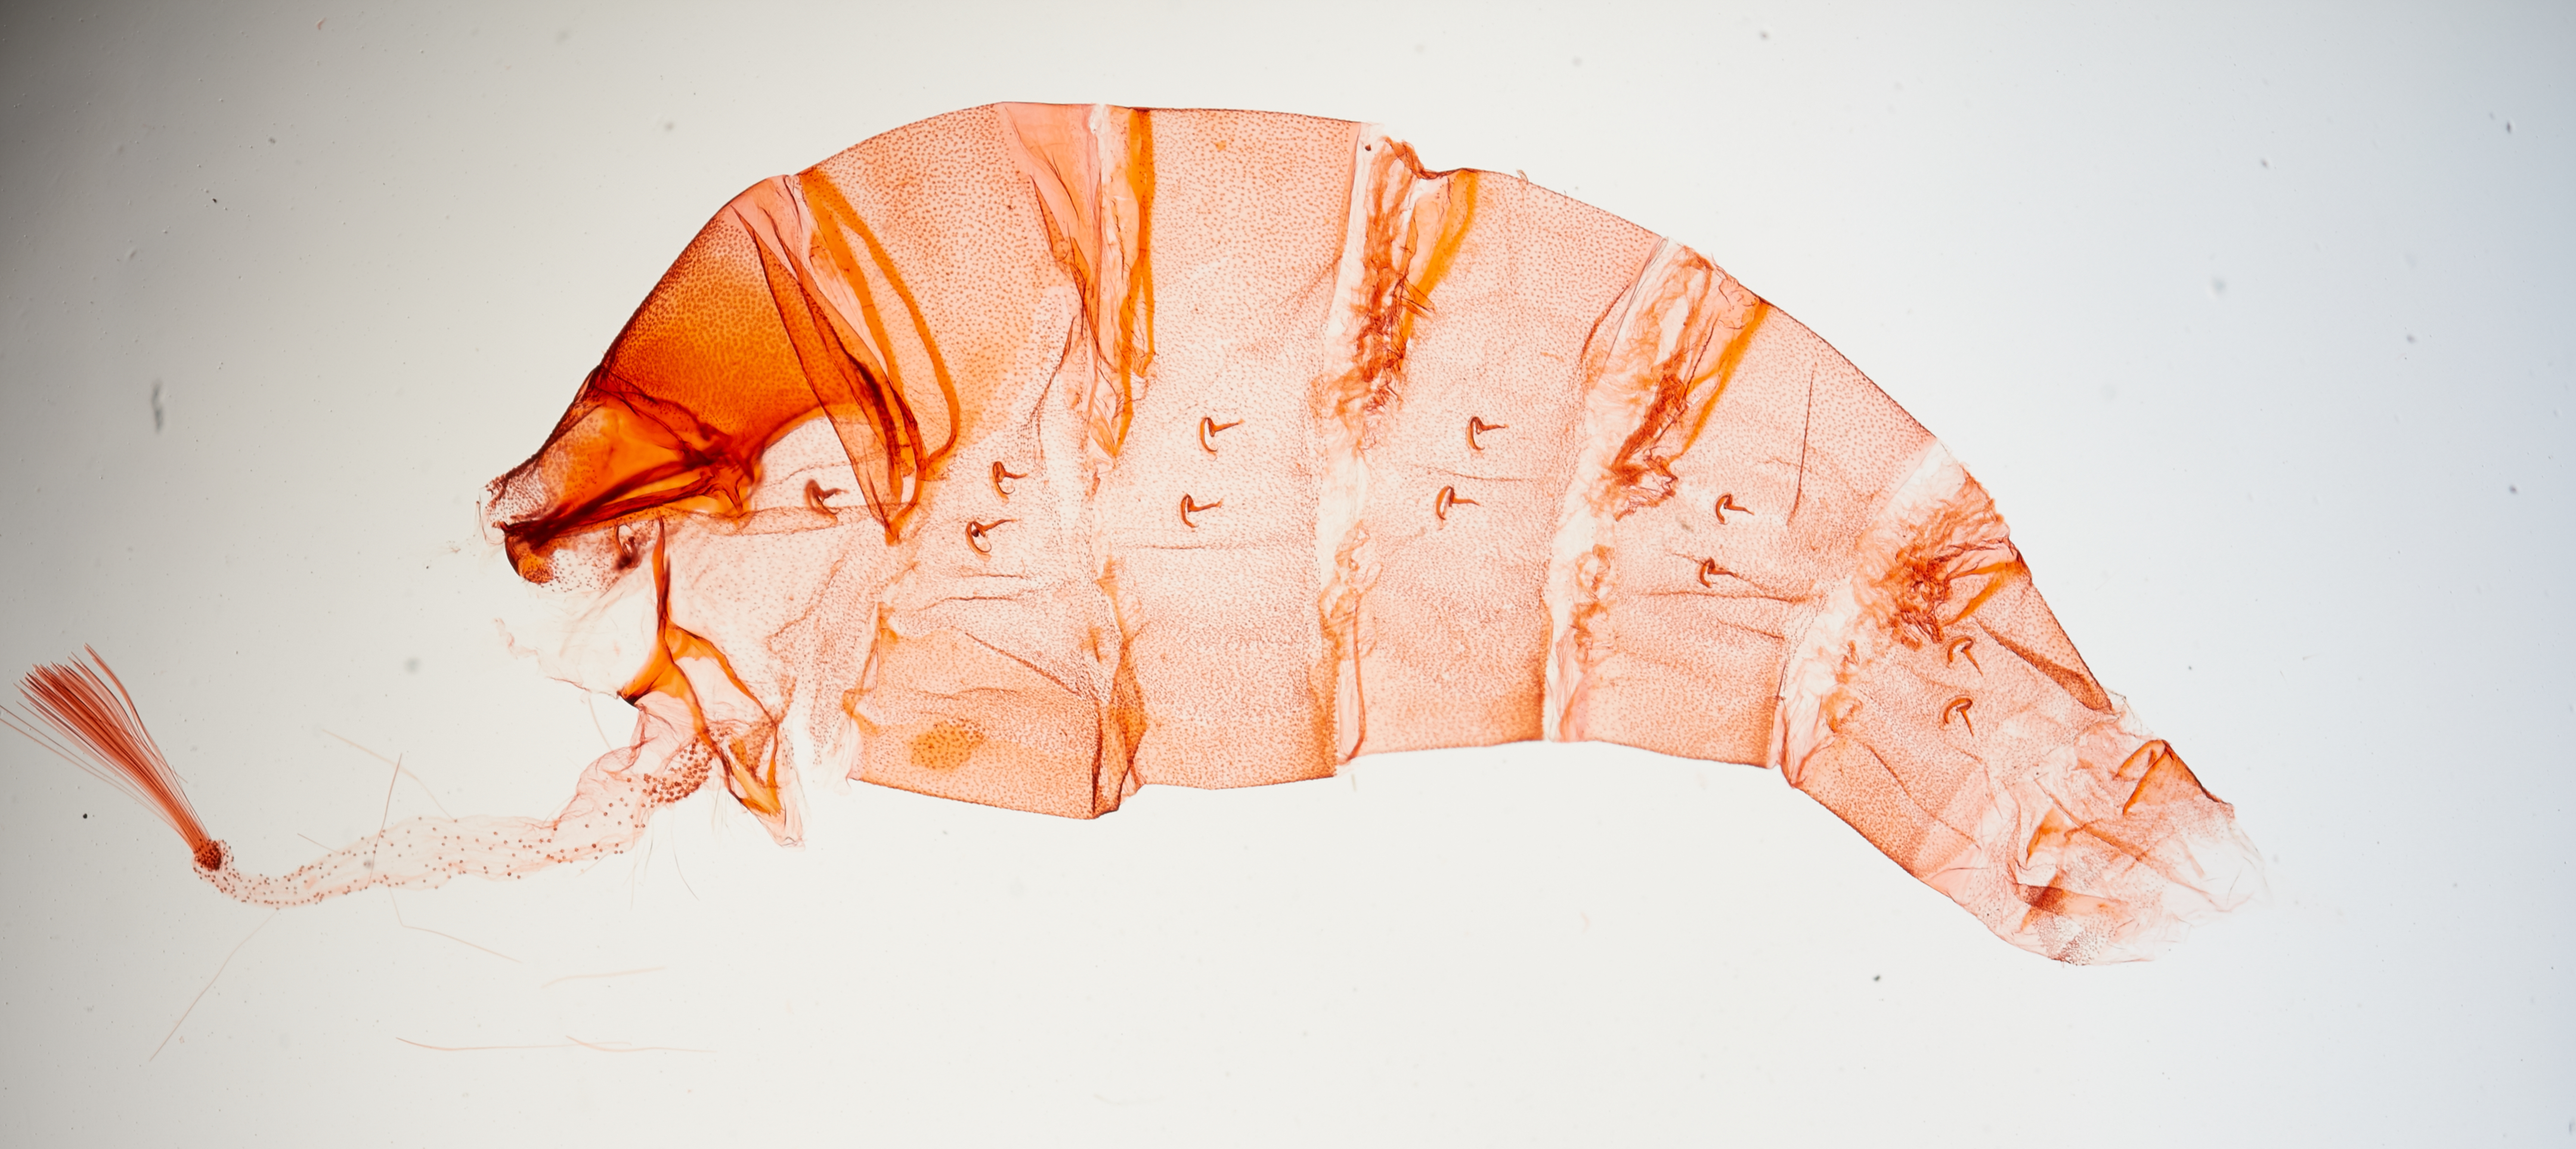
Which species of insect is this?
Falculina kasyi
